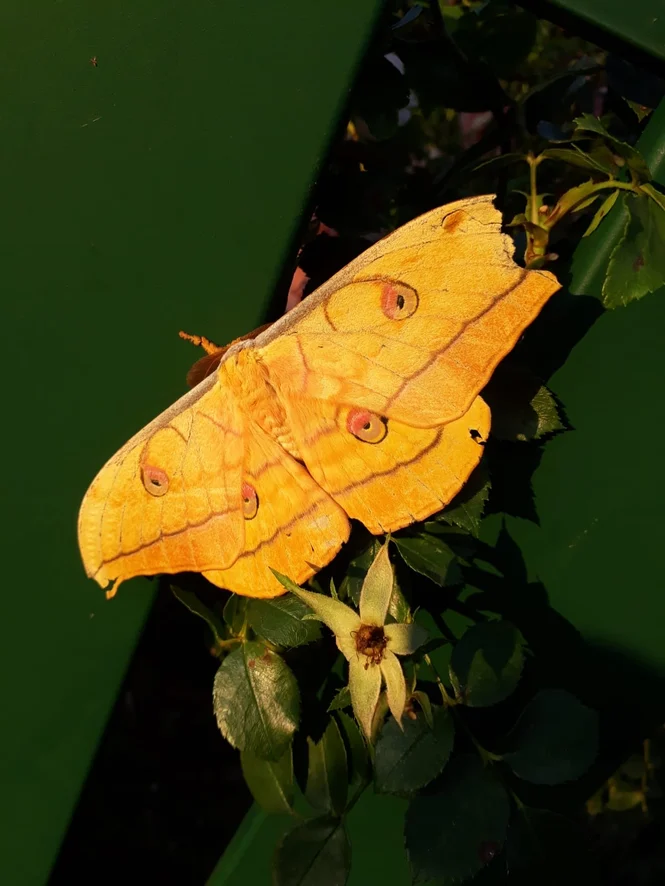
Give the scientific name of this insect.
Antheraea yamamai
